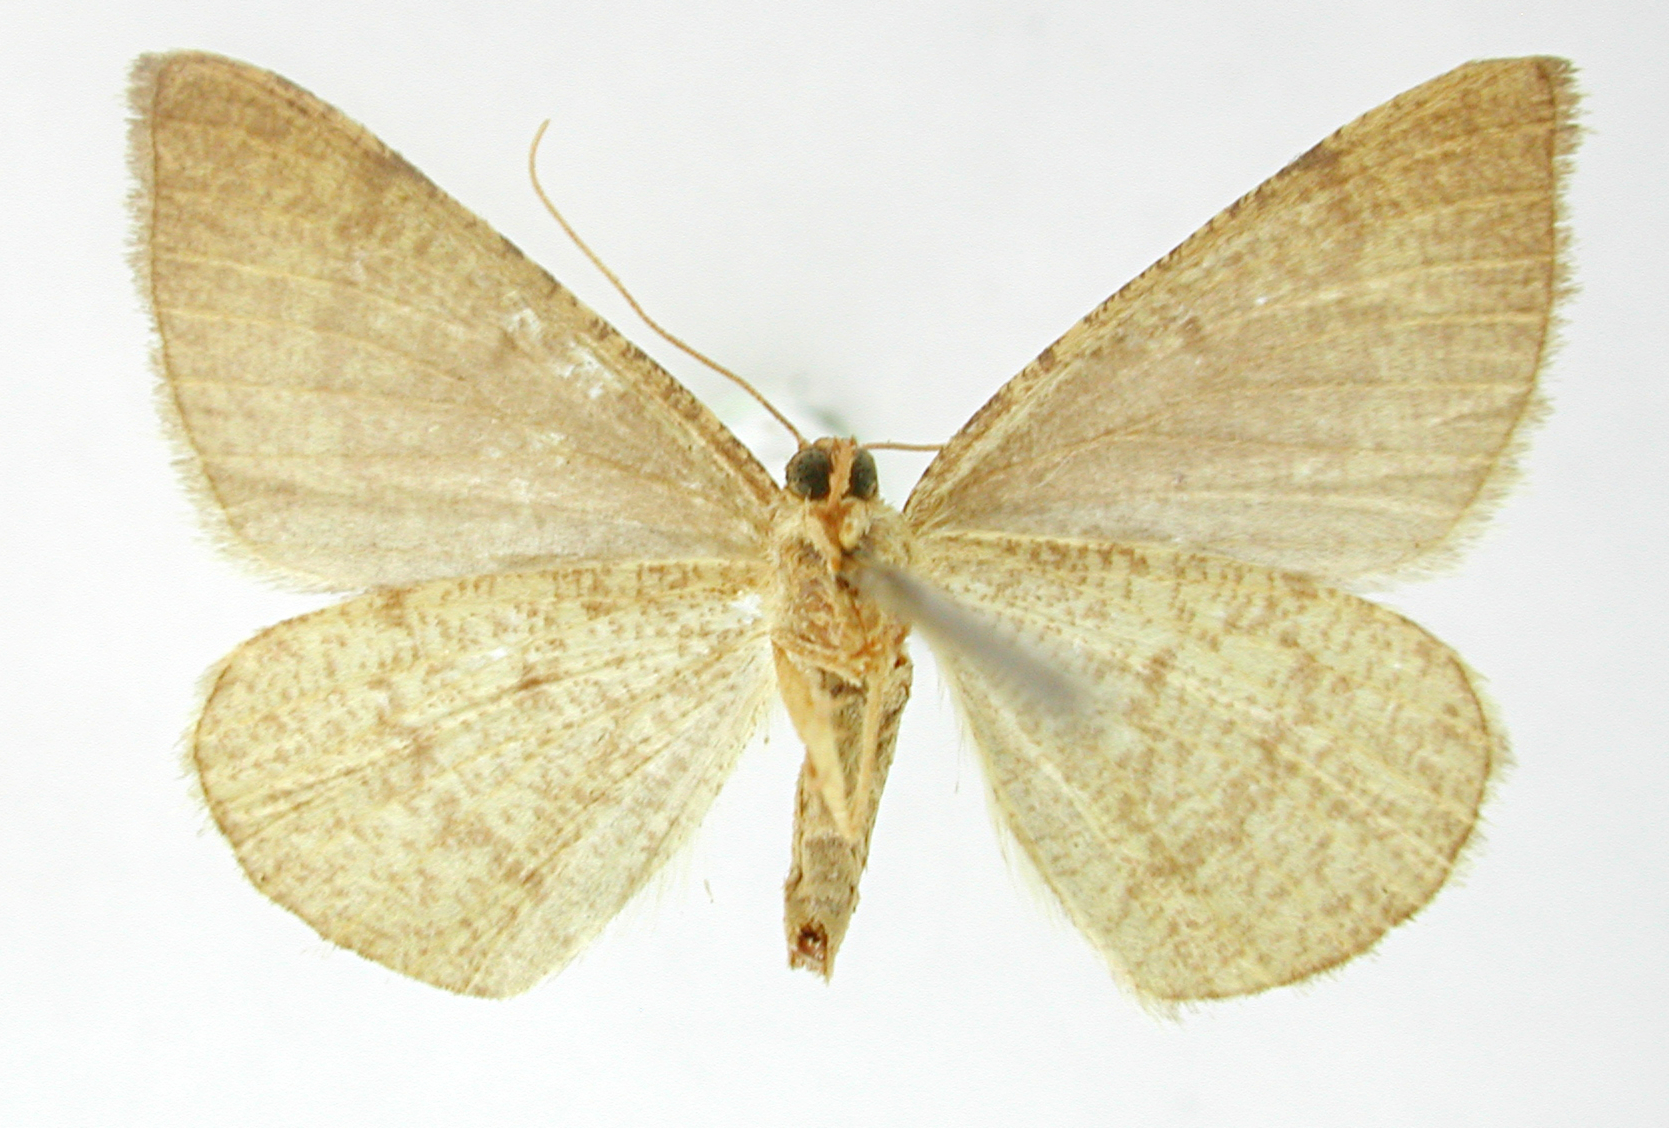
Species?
Diastictis berta
